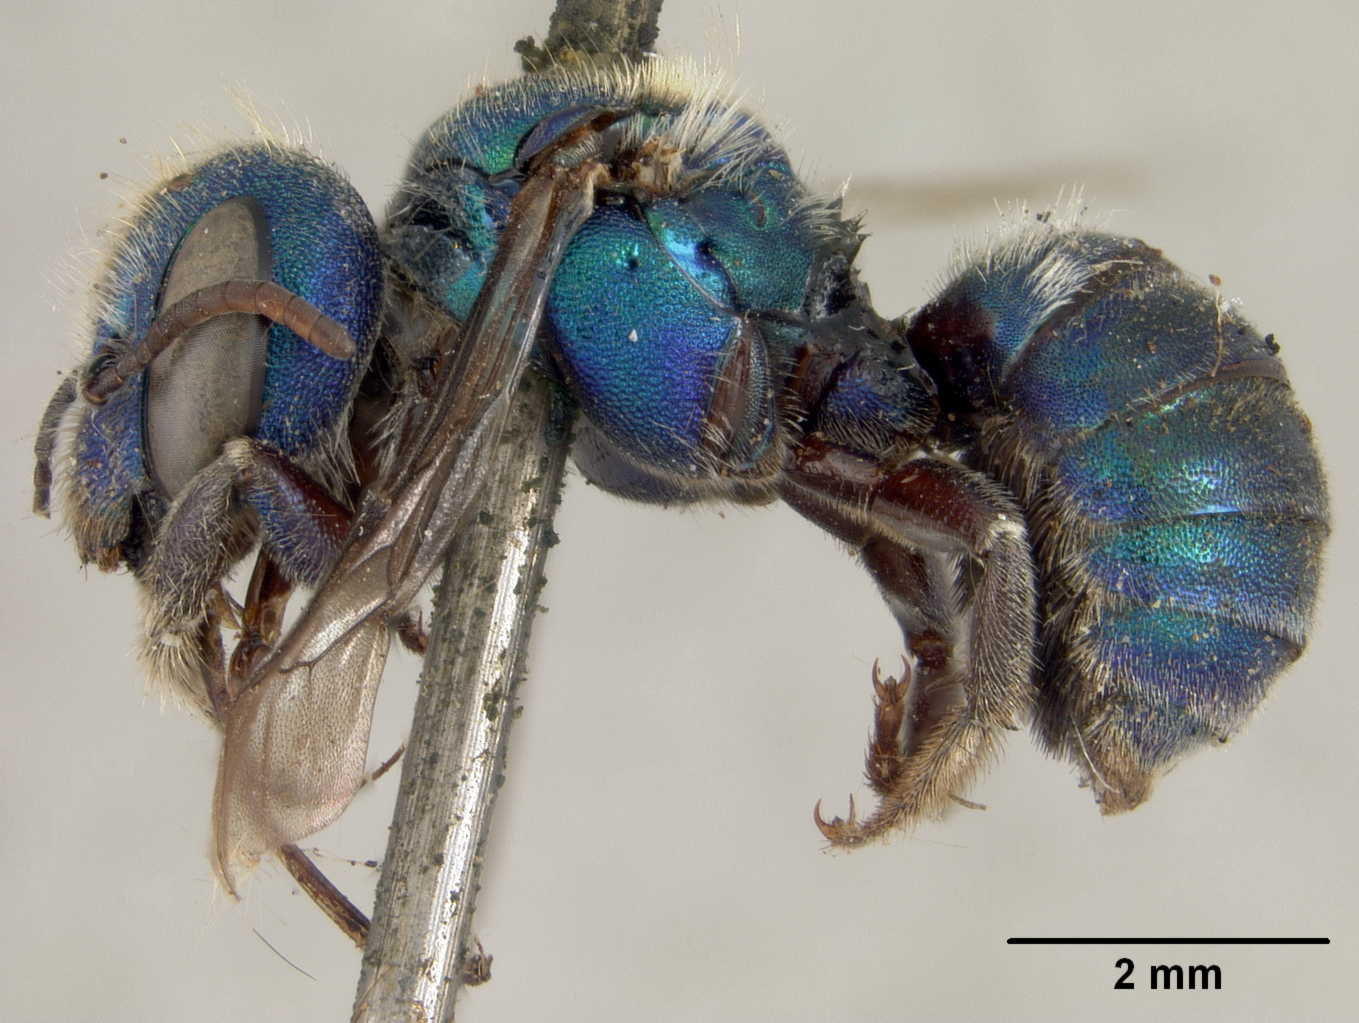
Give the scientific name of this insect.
Osmia regulina
